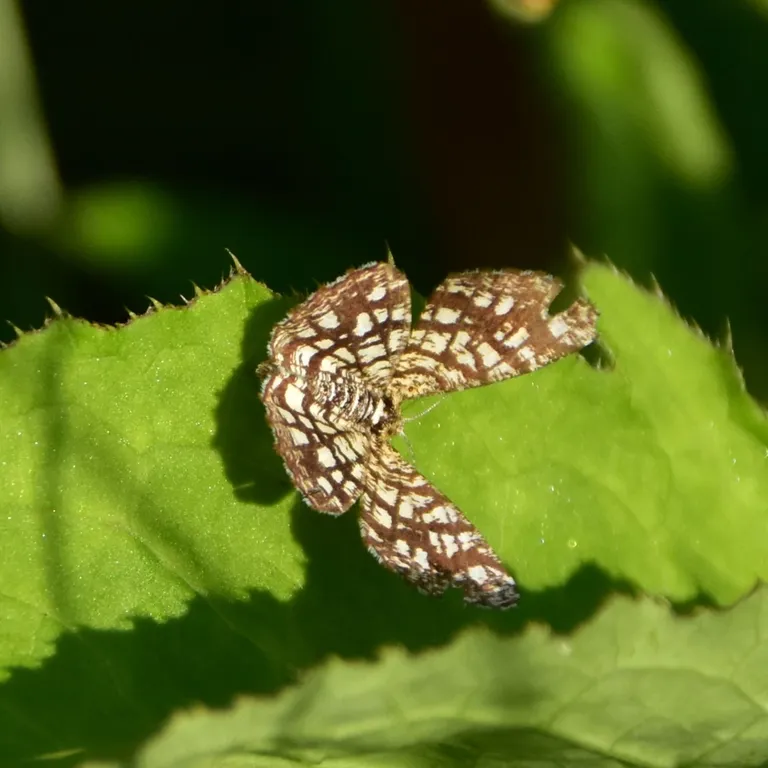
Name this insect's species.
Chiasmia clathrata
